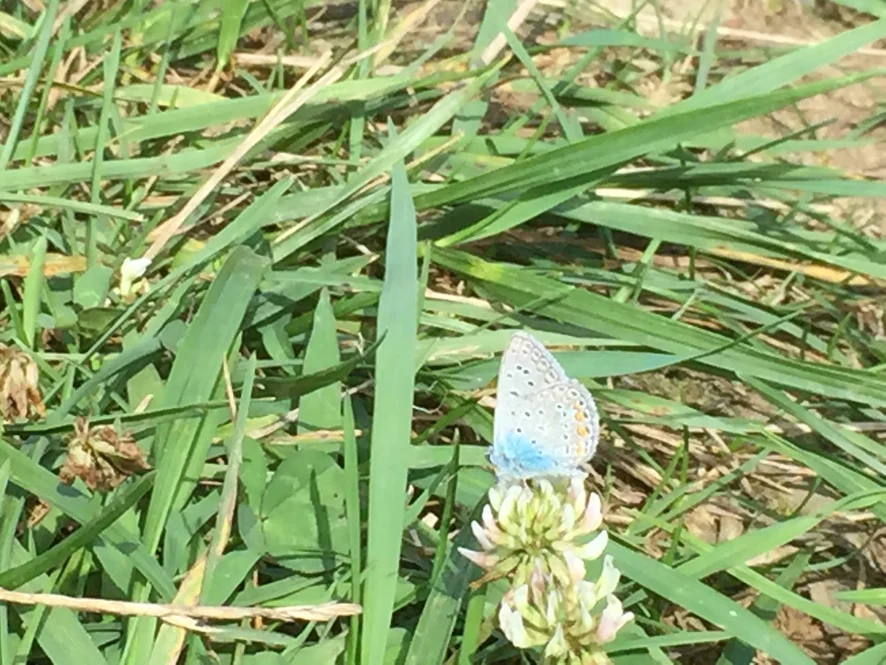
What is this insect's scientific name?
Polyommatus icarus
